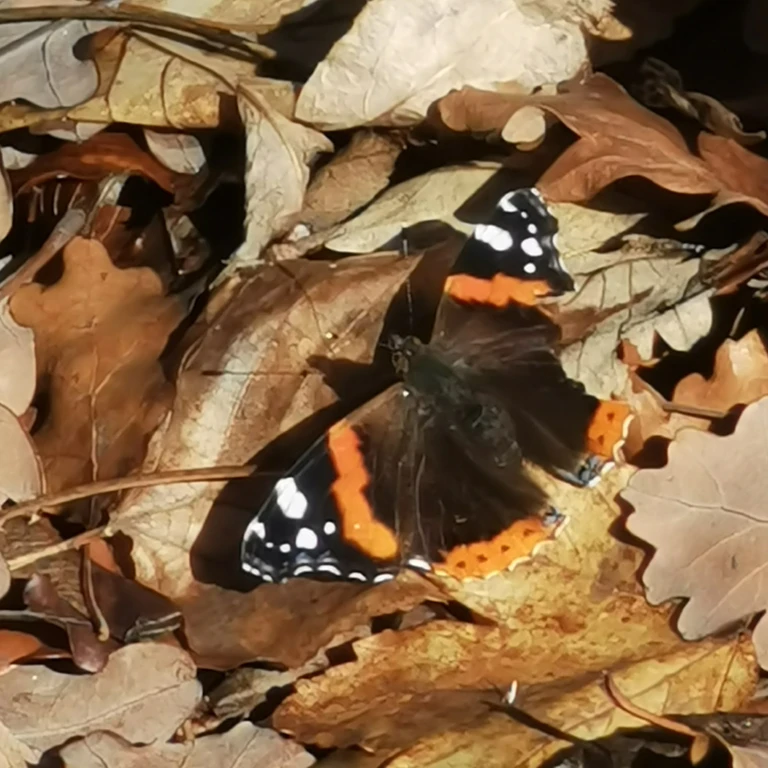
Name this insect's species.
Vanessa atalanta
